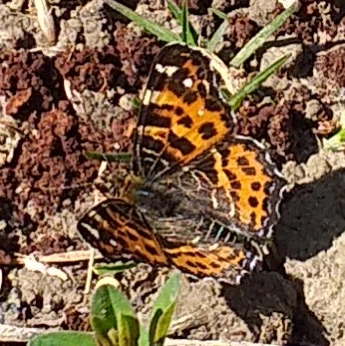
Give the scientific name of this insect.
Araschnia levana
